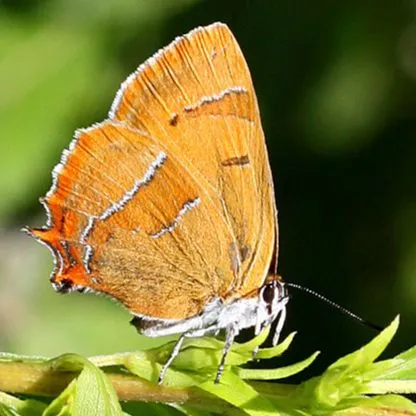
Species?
Thecla betulae
